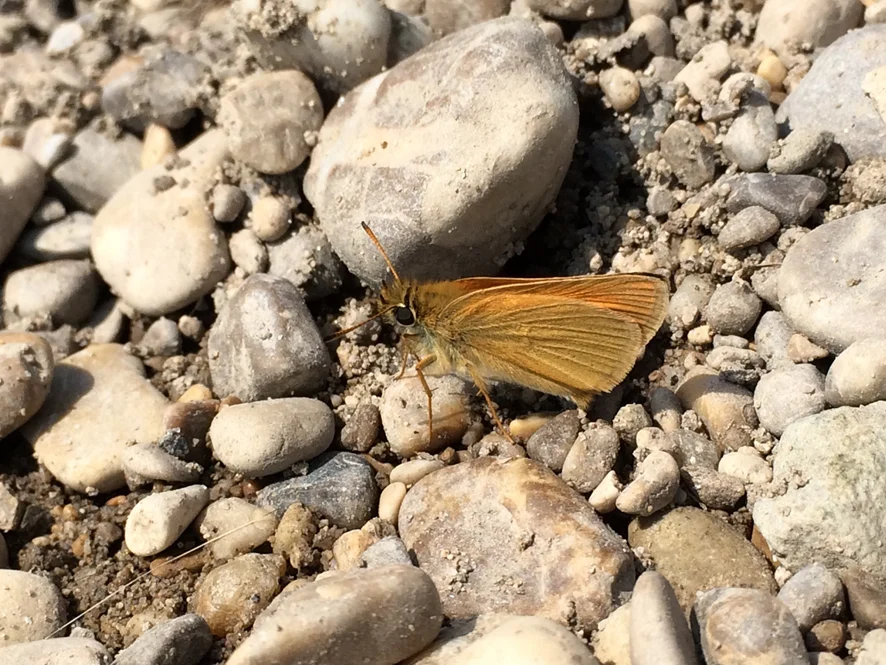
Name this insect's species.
Thymelicus lineola
